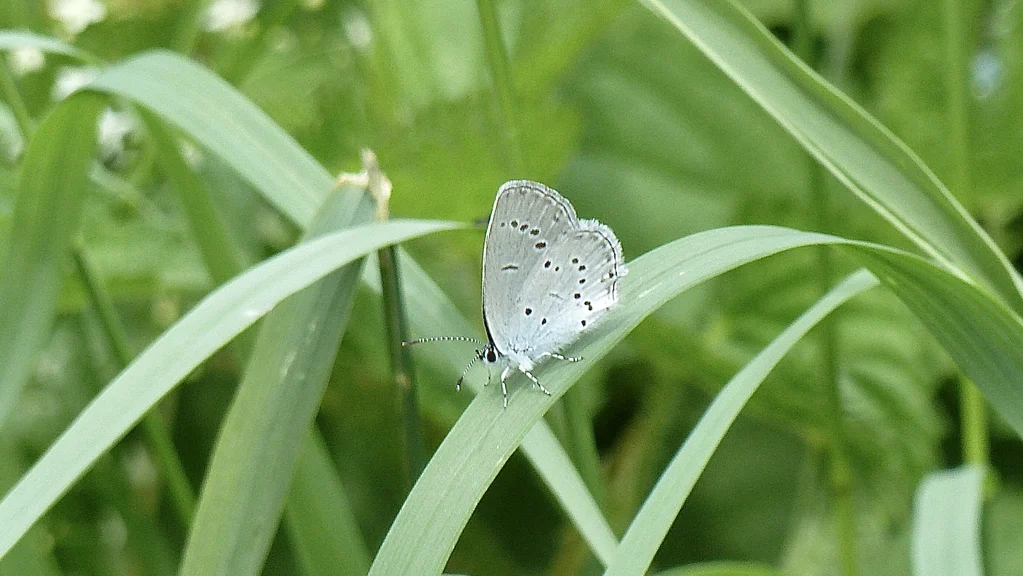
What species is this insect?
Cupido decolorata (also Elkalyce decolorata)
